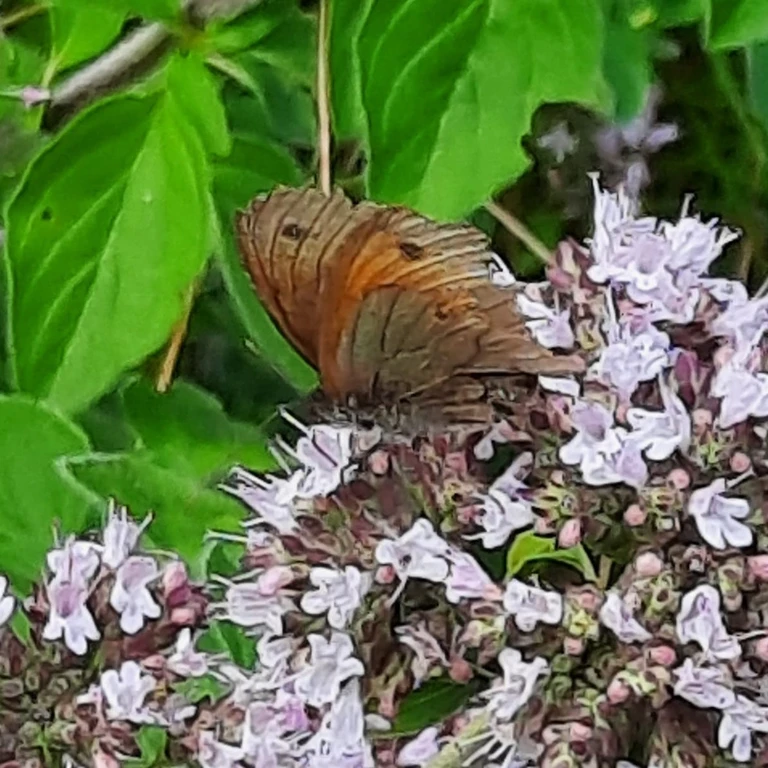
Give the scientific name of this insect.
Maniola jurtina
